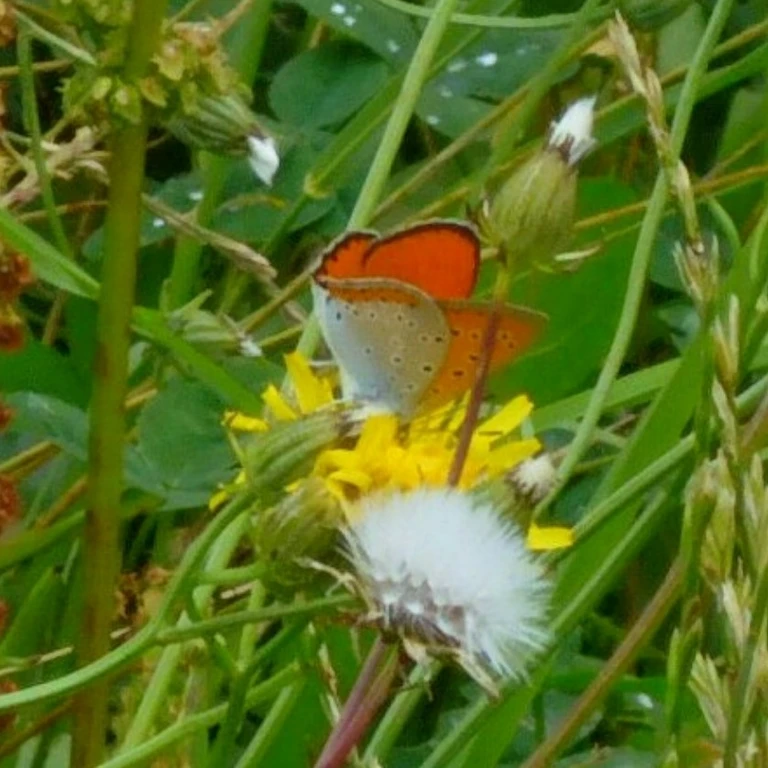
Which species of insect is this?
Lycaena dispar
